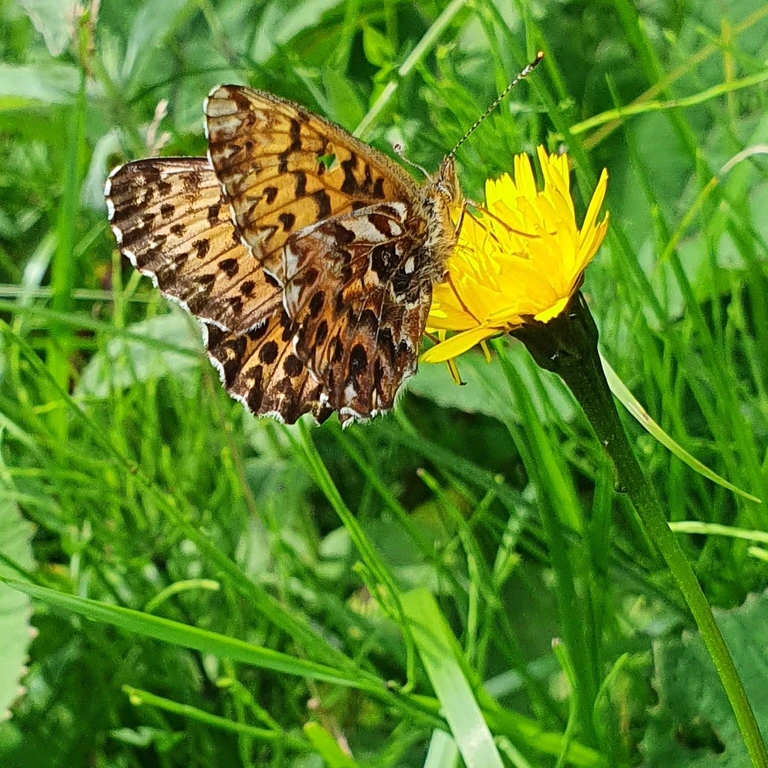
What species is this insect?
Boloria titania
